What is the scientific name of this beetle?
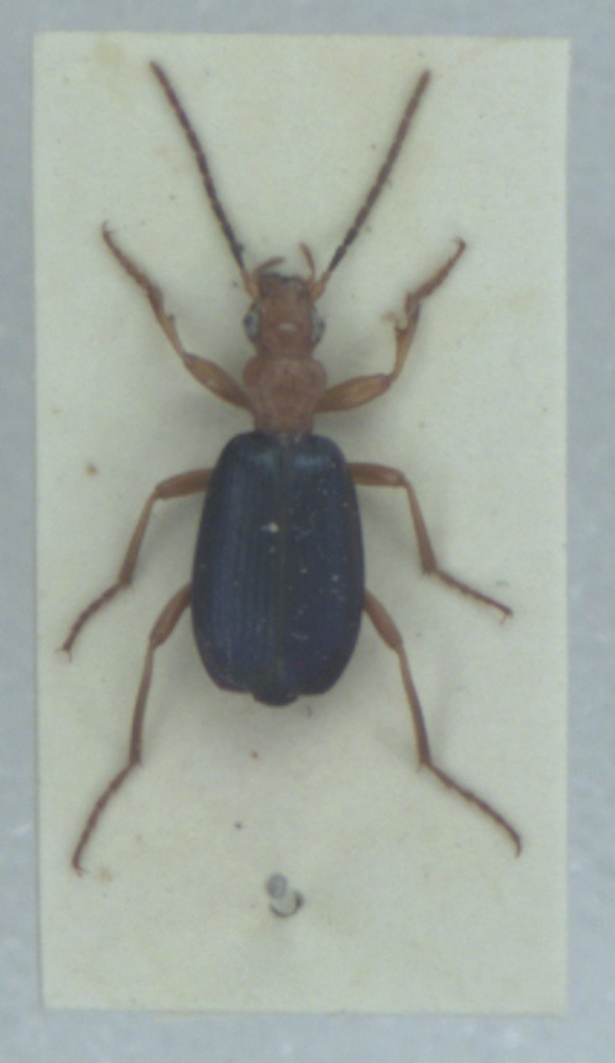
Brachinus crepitans
